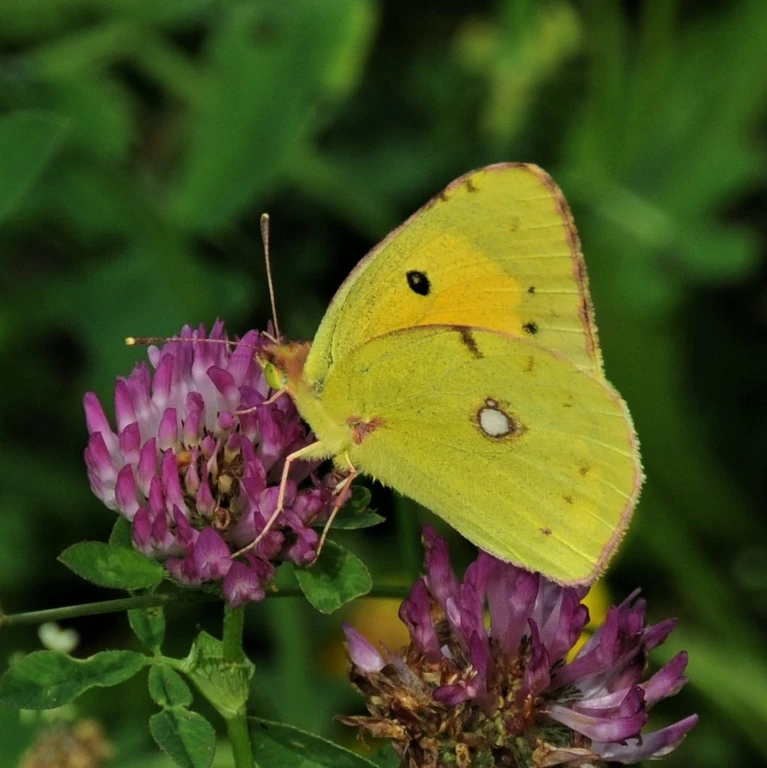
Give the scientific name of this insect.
Colias croceus
